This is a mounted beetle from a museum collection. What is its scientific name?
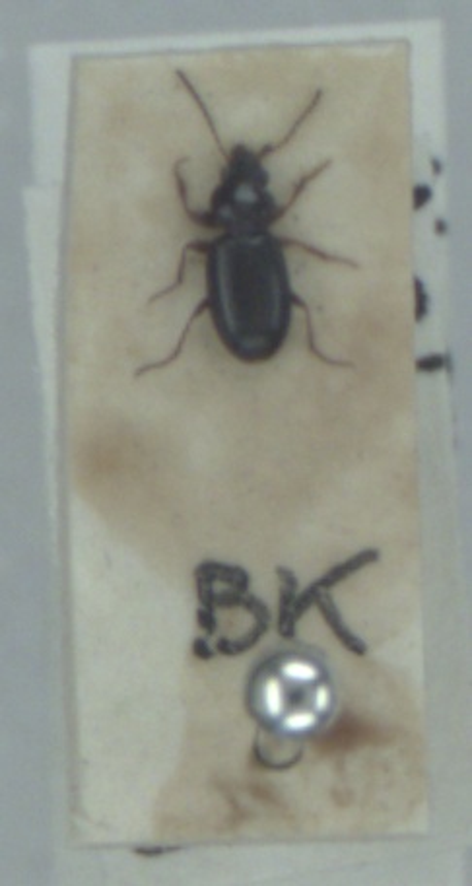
Bembidion obtusum
